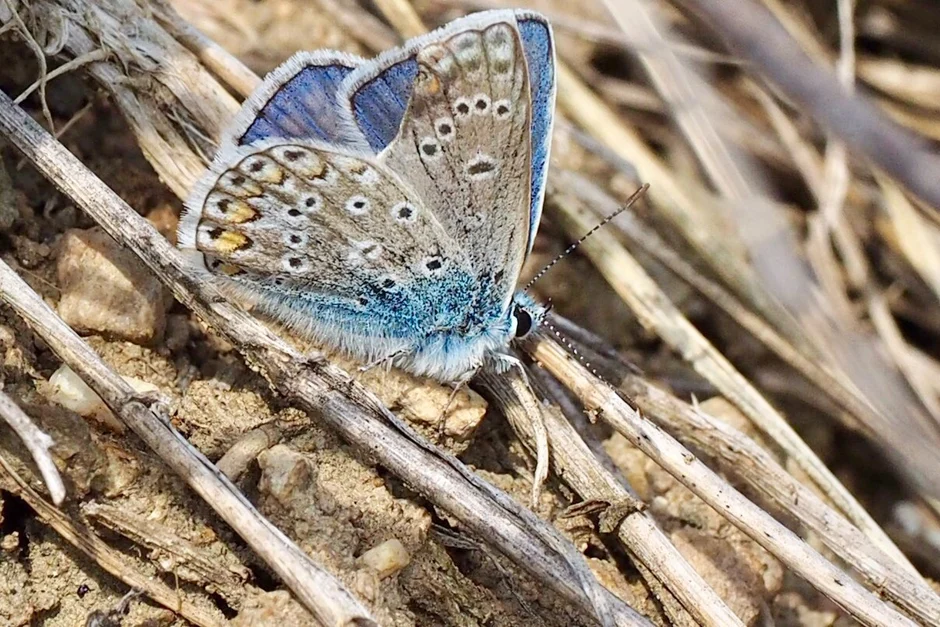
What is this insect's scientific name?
Polyommatus icarus
